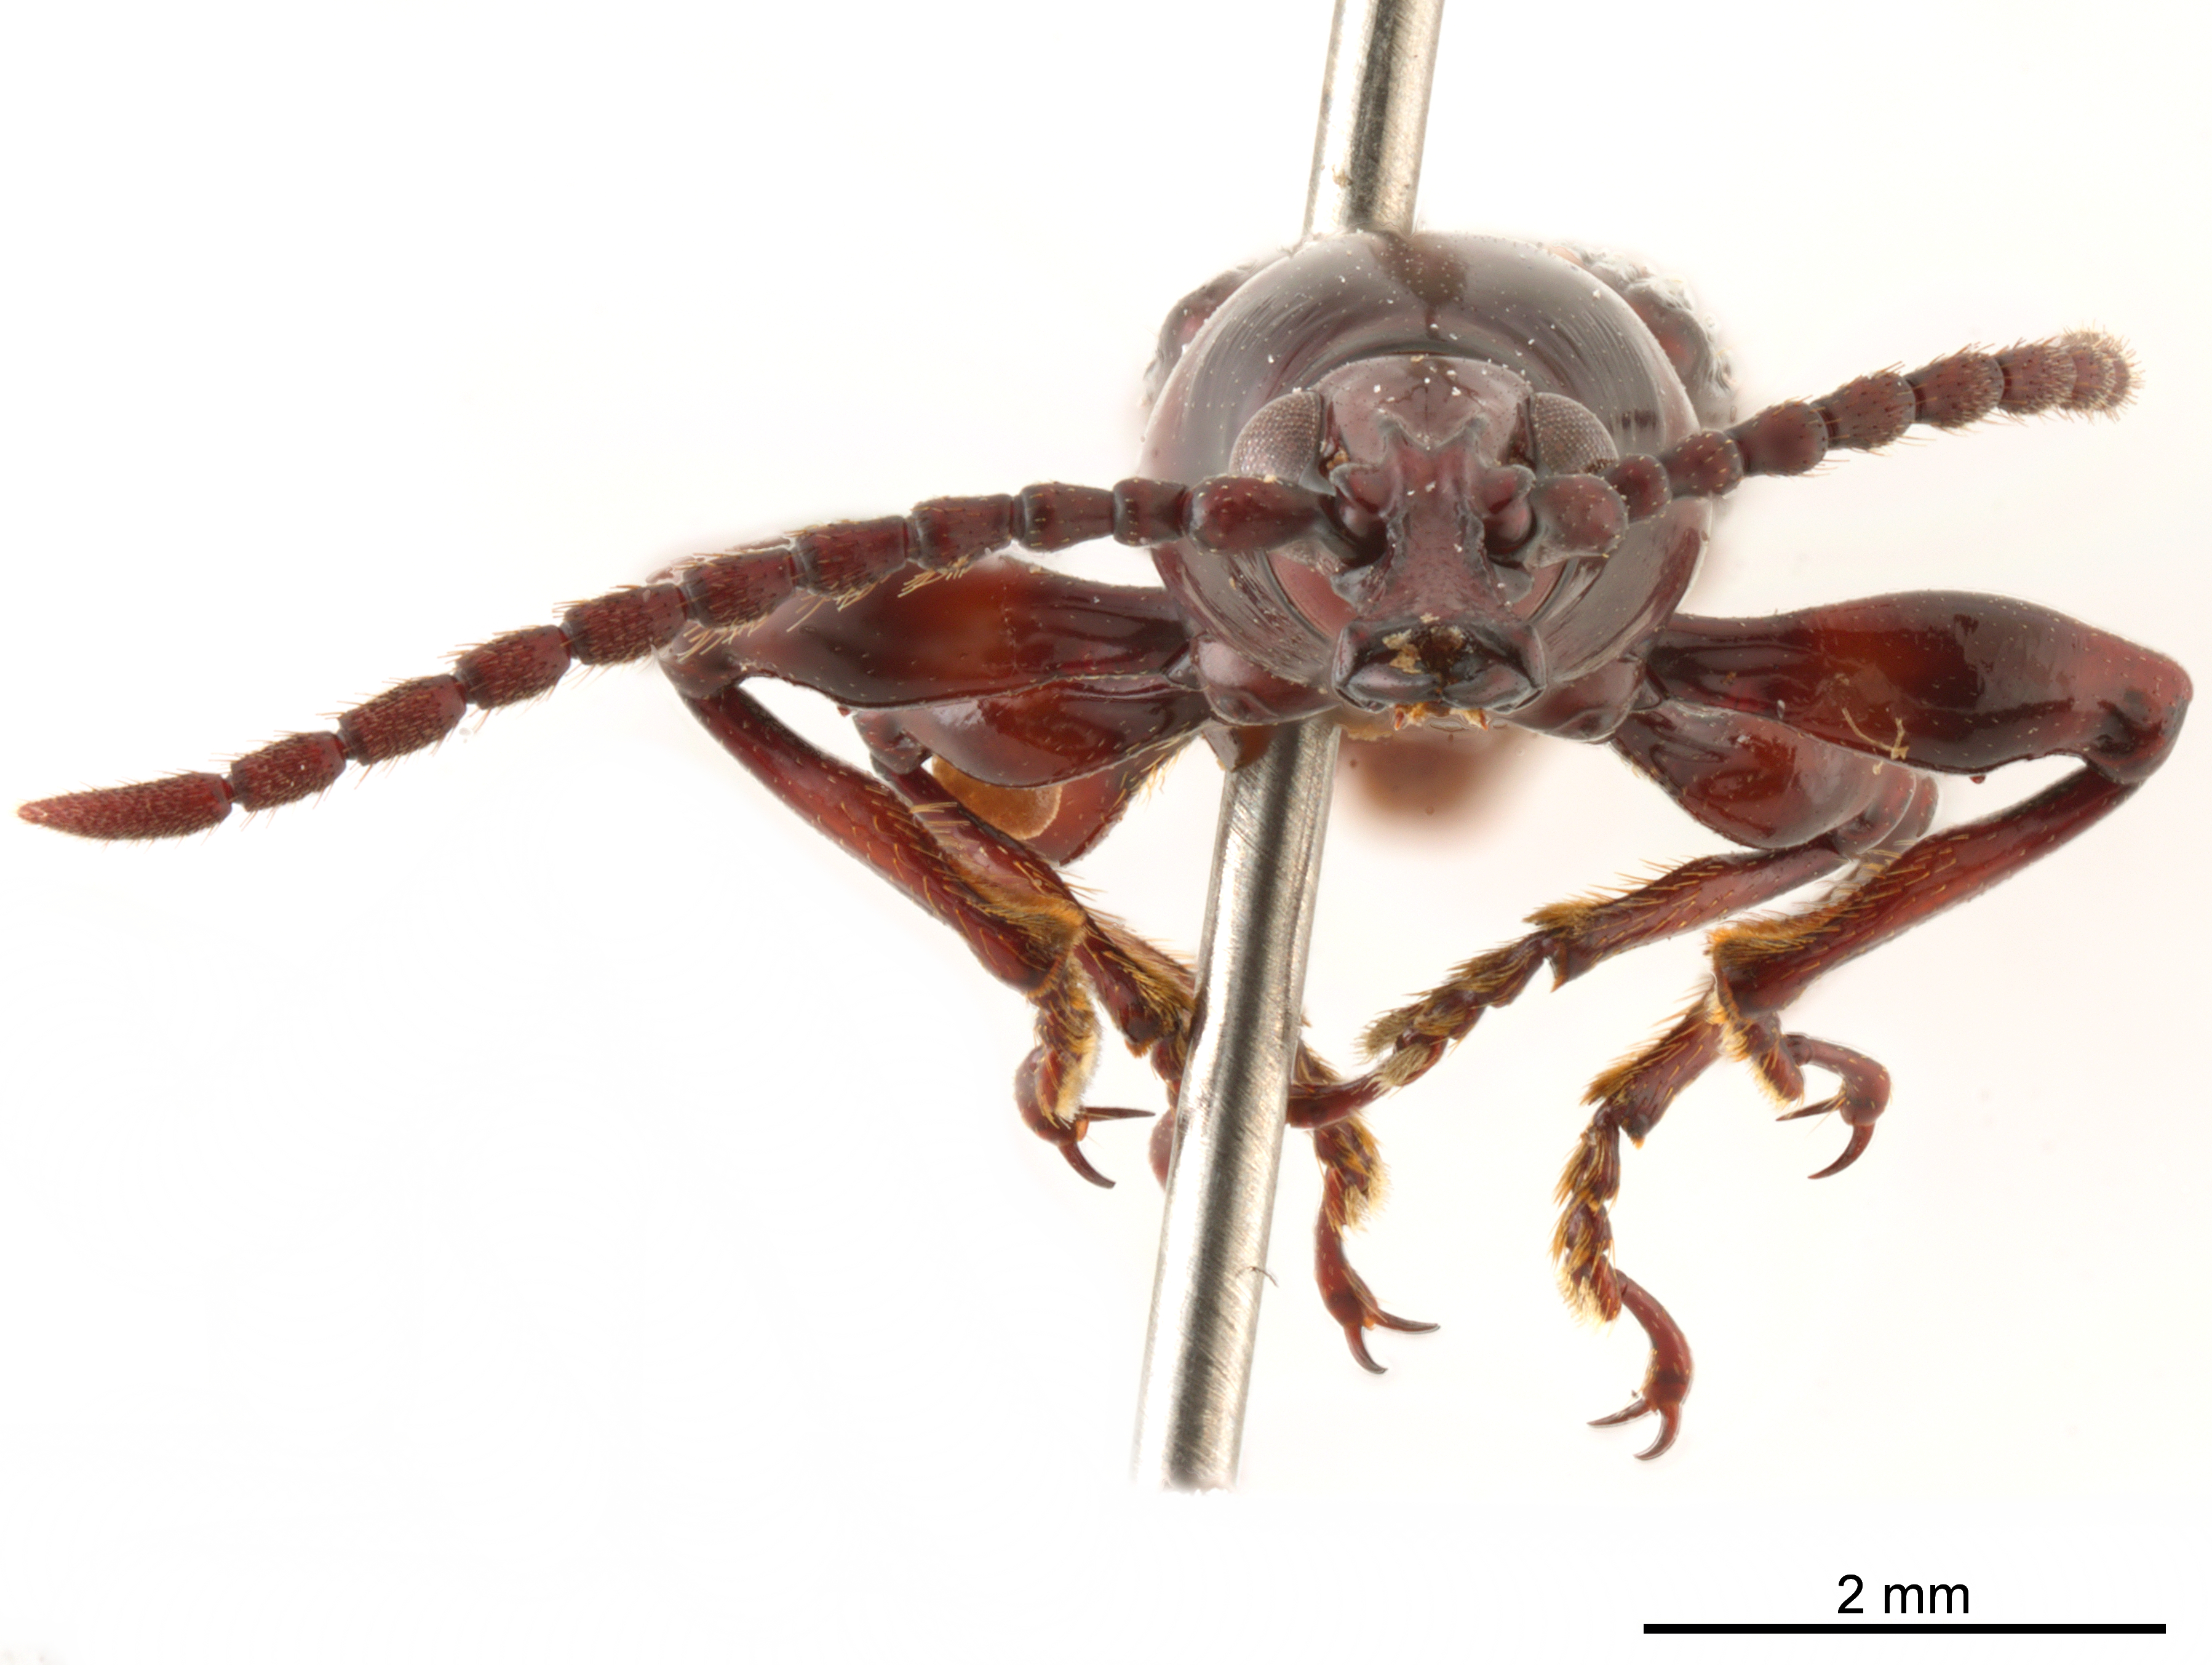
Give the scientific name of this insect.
Arrhenodes minutus
